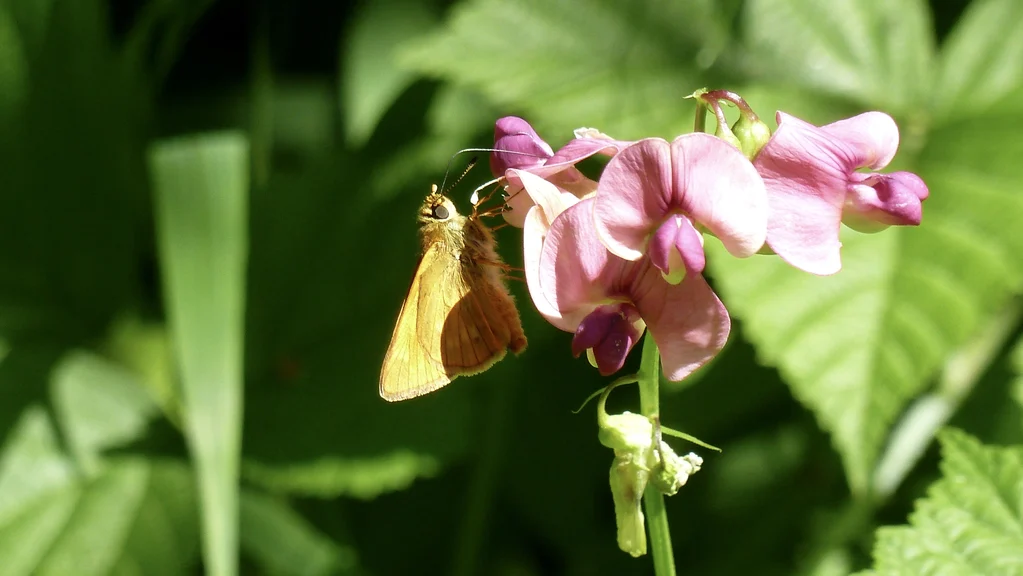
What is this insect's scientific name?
Ochlodes sylvanus (also Ochlodes venata)
